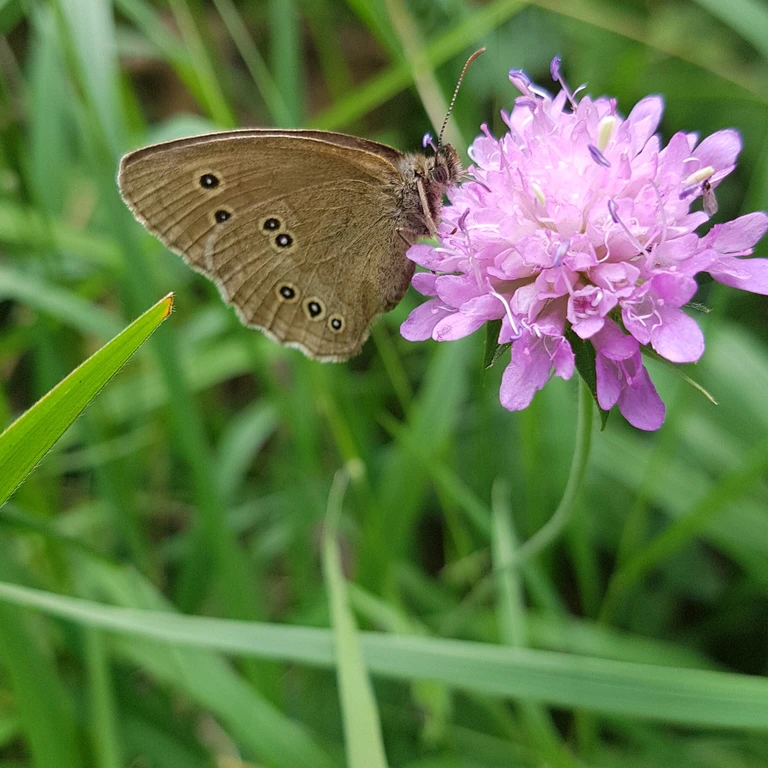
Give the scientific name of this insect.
Aphantopus hyperantus
